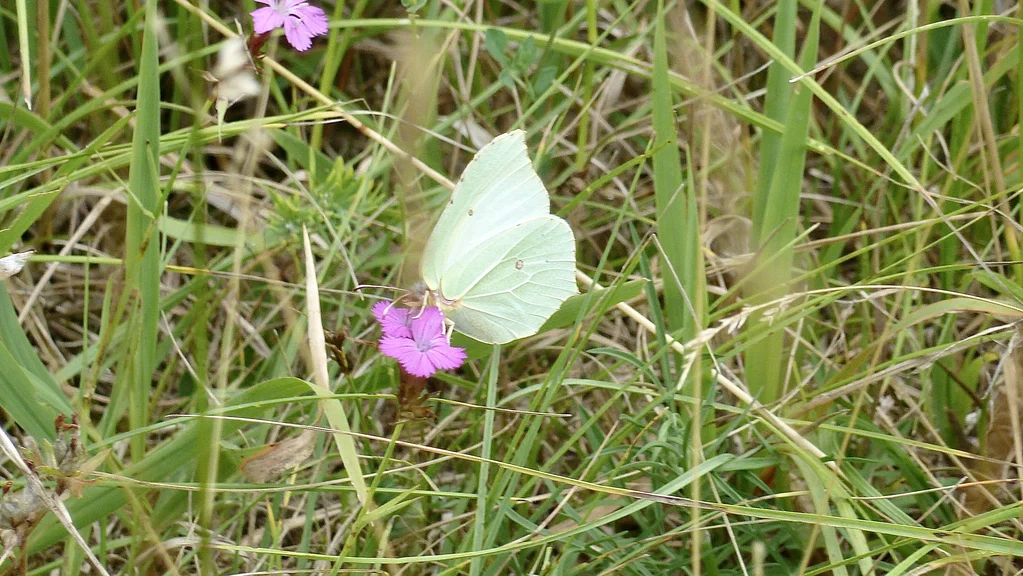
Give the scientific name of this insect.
Gonepteryx rhamni
